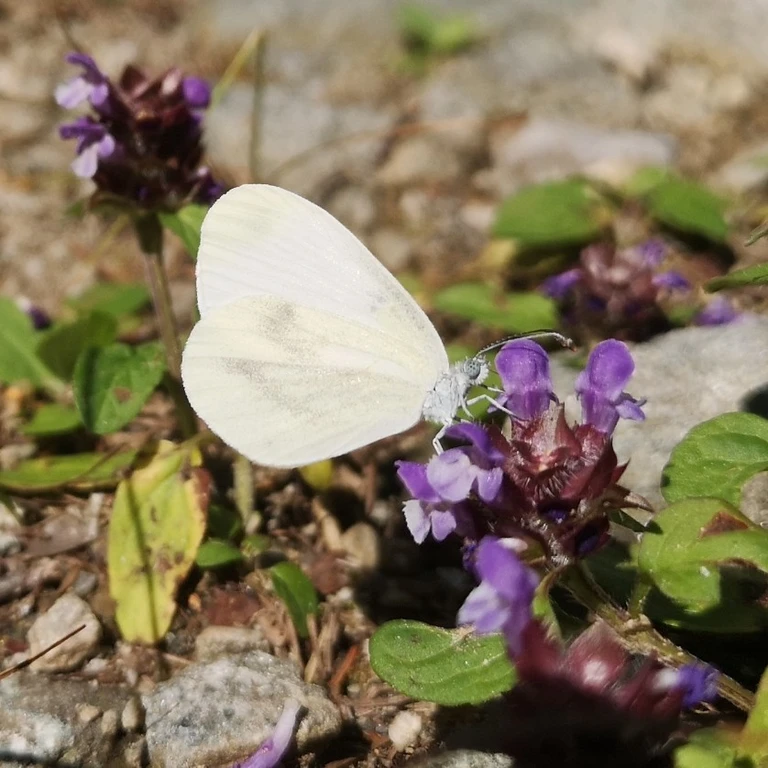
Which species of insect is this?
Leptidea sinapis/juvernica
